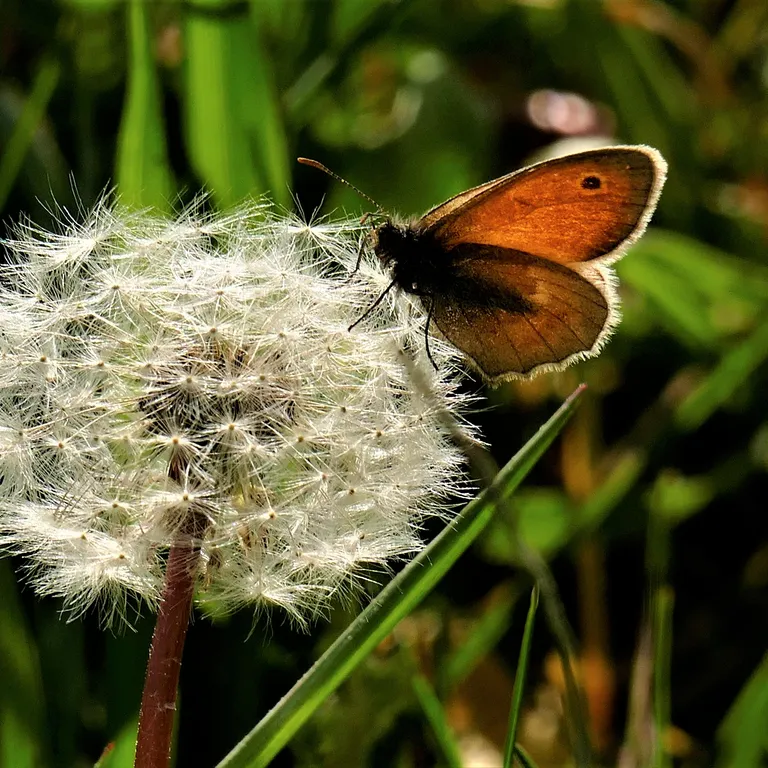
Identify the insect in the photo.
Coenonympha pamphilus
